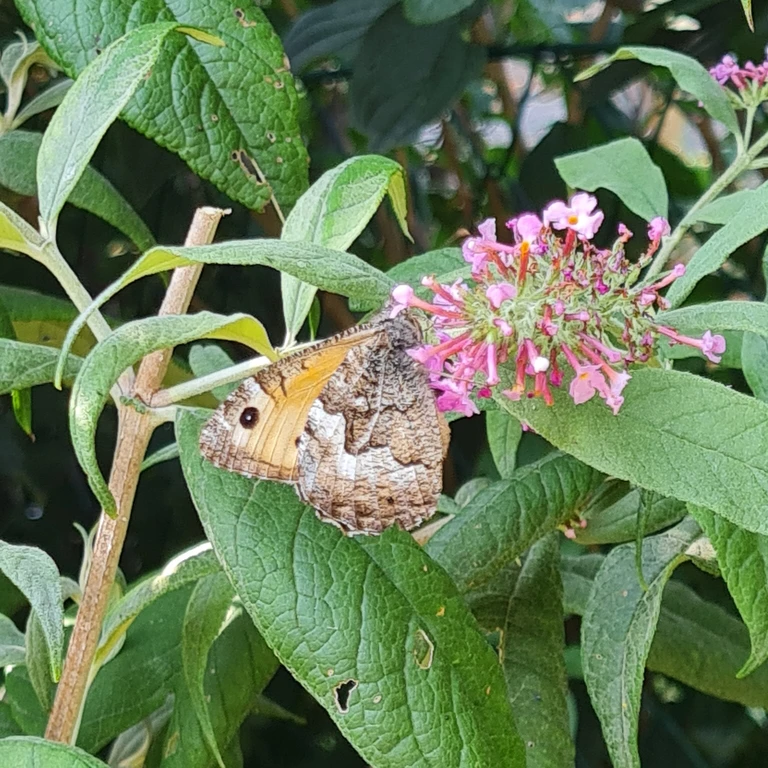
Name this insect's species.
Hipparchia semele
